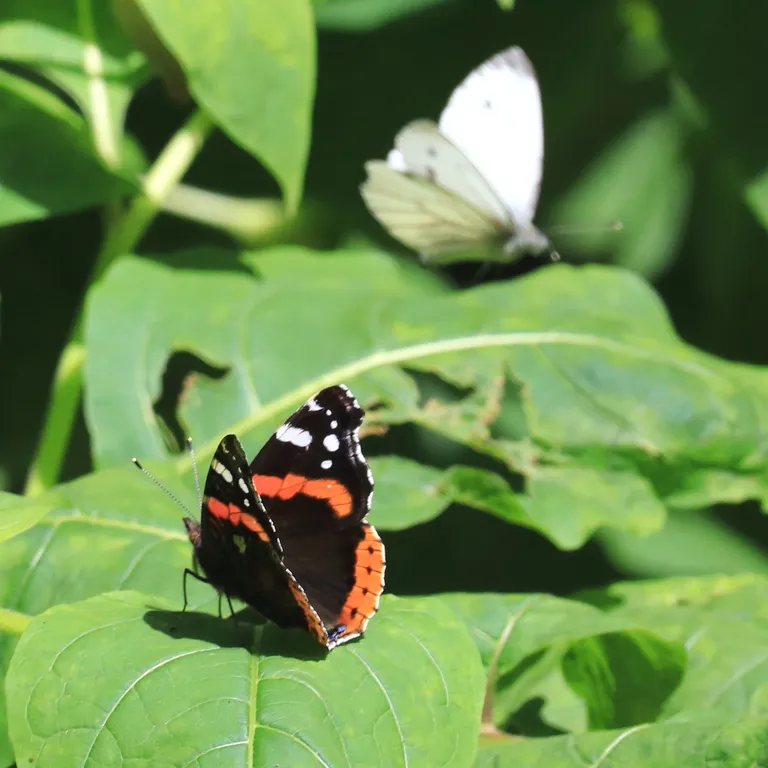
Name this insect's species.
Vanessa atalanta
